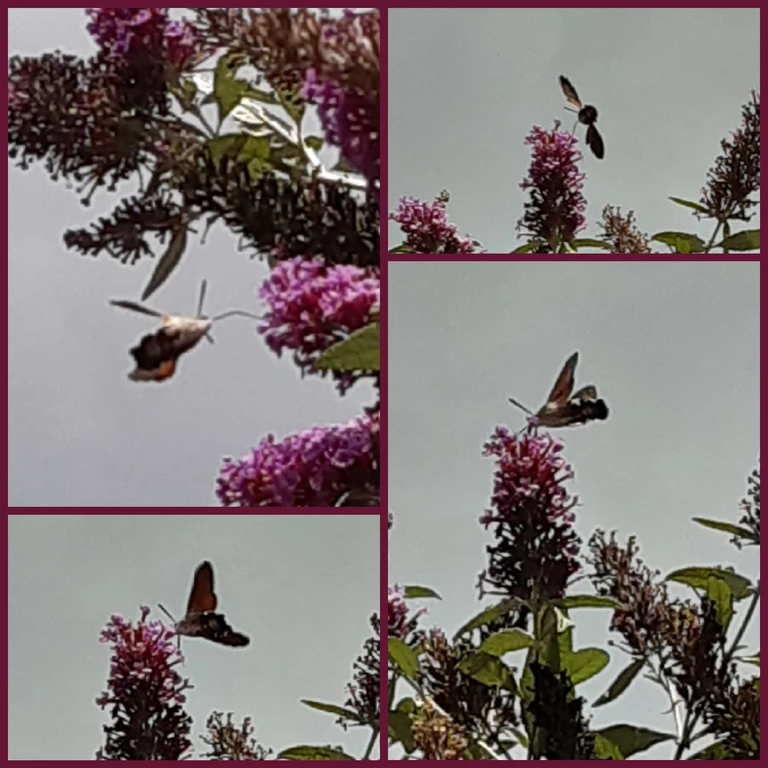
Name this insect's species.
Macroglossum stellatarum
